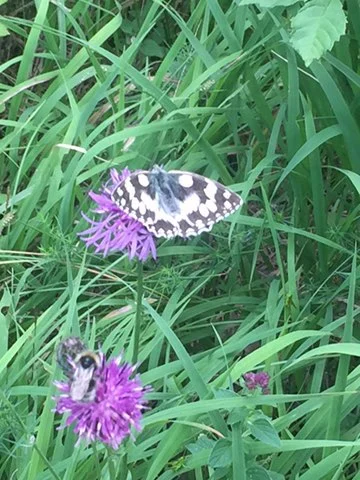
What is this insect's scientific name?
Melanargia galathea
